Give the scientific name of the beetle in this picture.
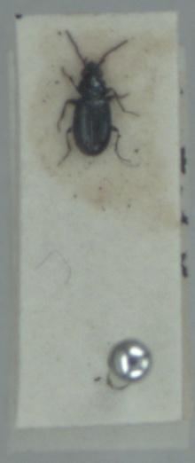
Bembidion minimum
